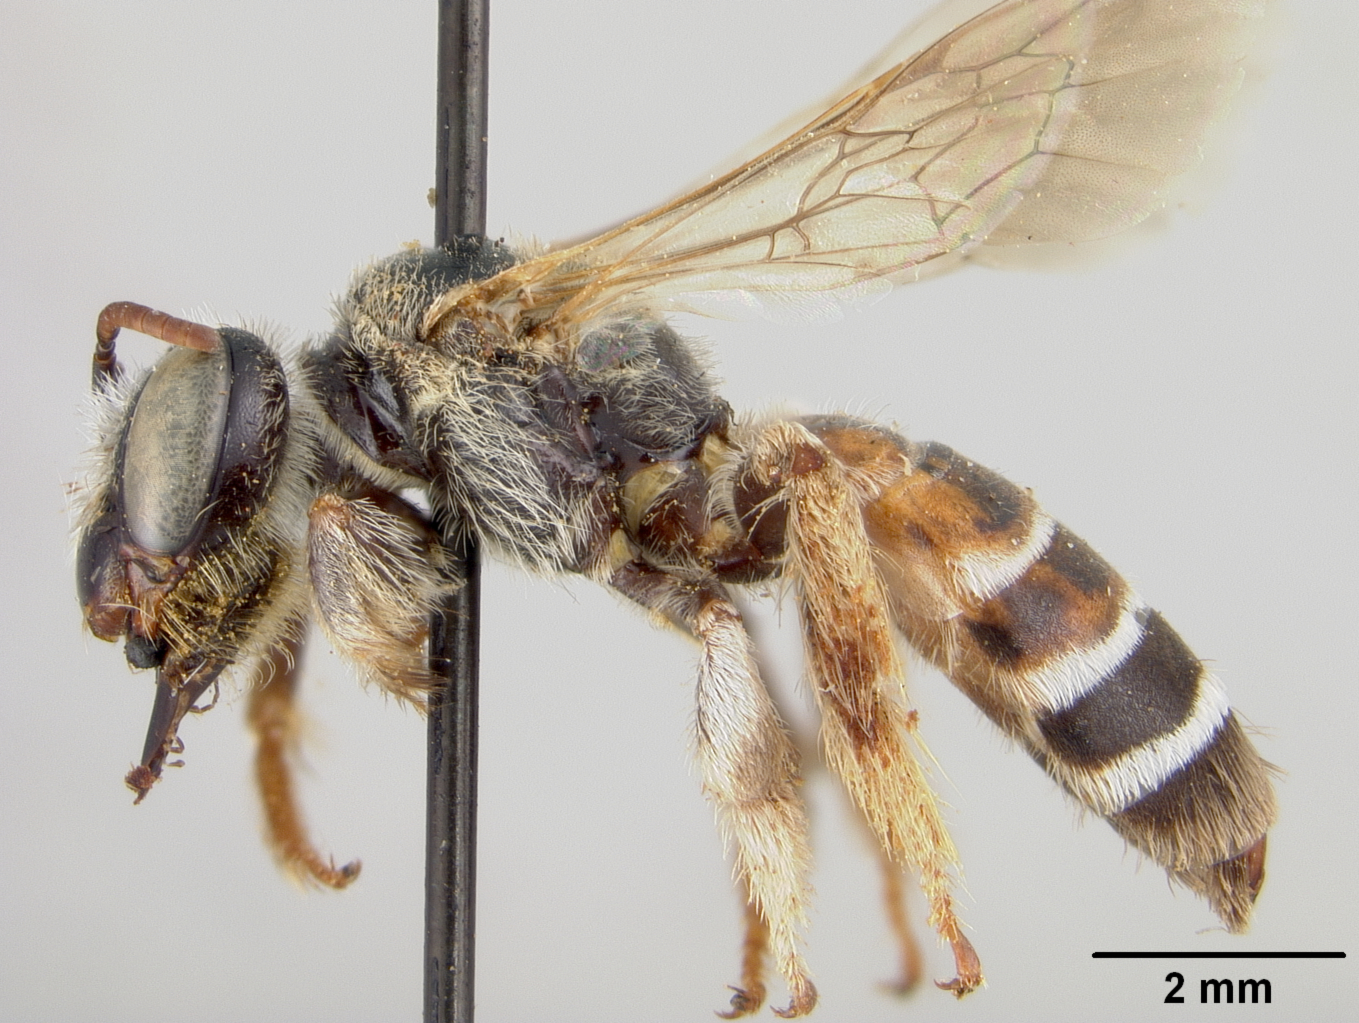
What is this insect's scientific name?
Capicola callura
